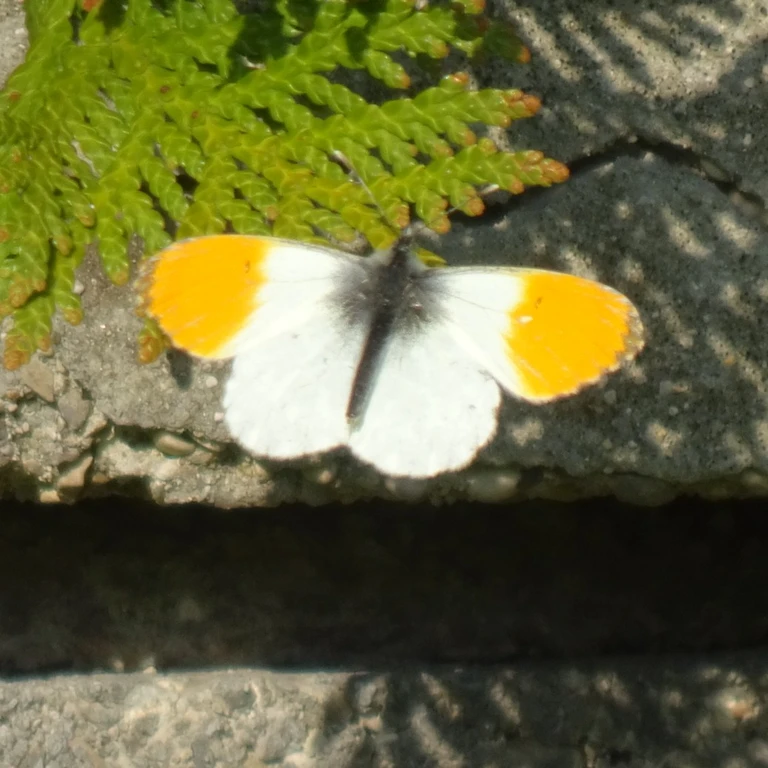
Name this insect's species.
Anthocharis cardamines
